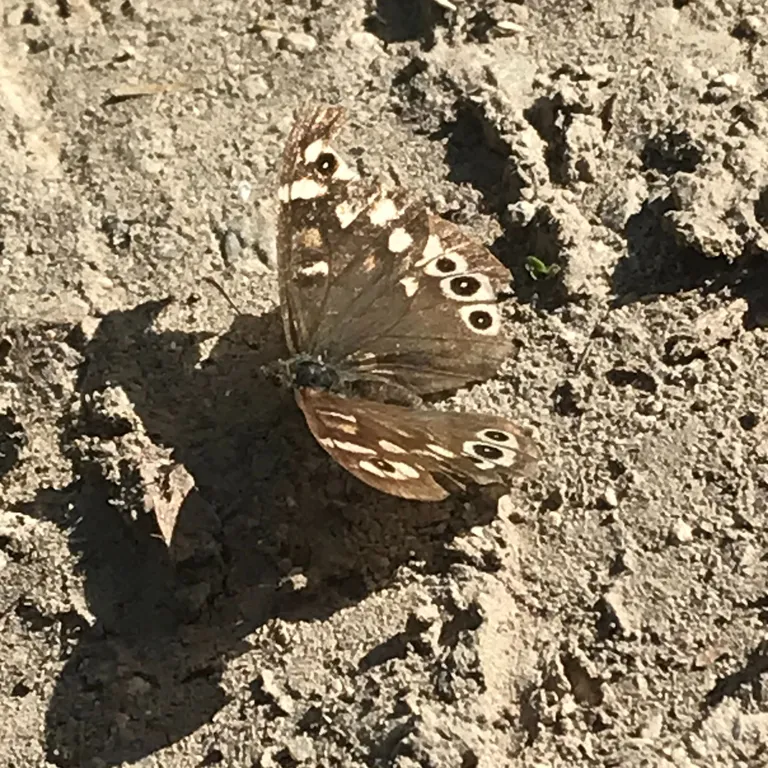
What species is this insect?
Pararge aegeria
